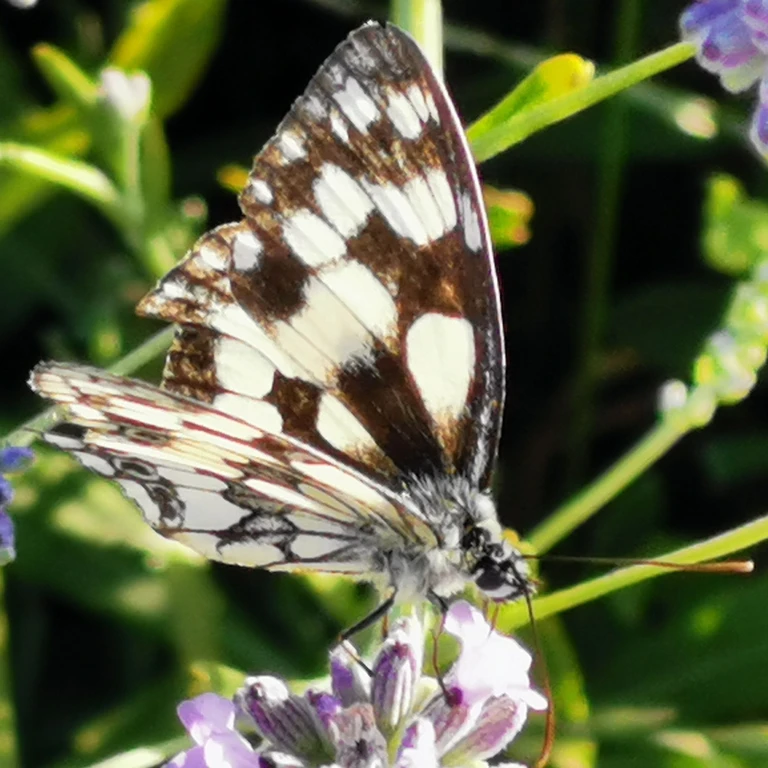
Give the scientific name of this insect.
Melanargia galathea
